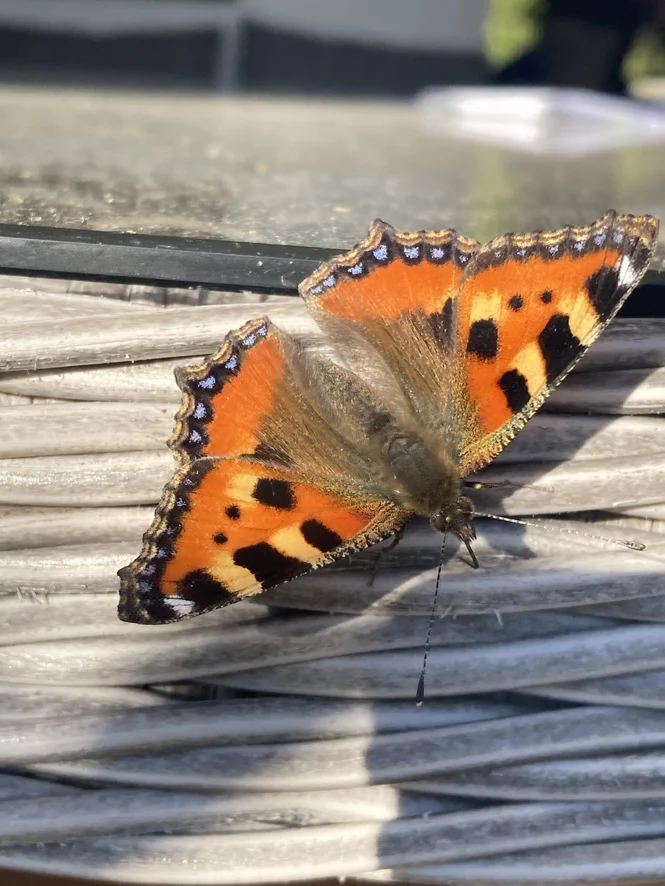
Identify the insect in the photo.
Aglais urticae
